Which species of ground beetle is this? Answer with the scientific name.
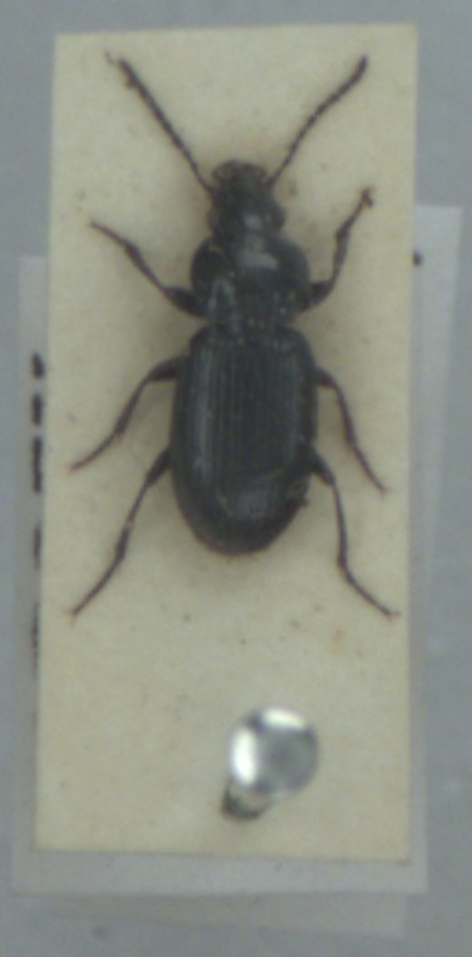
Pterostichus diligens
